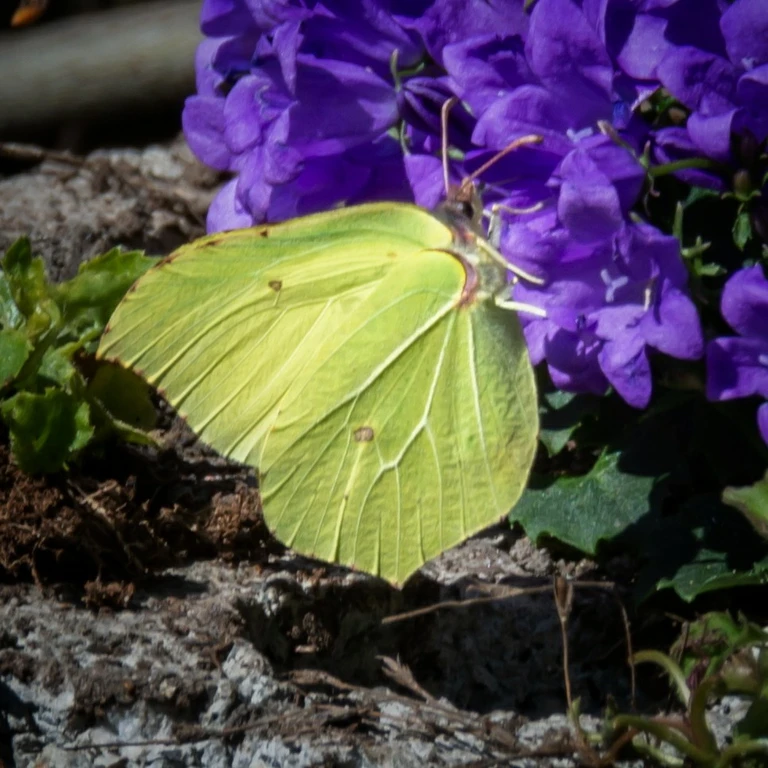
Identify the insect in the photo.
Gonepteryx rhamni
